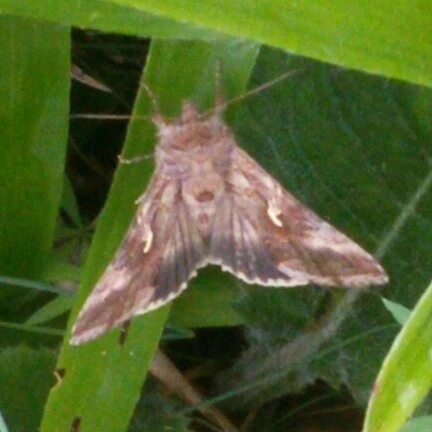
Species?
Autographa gamma
